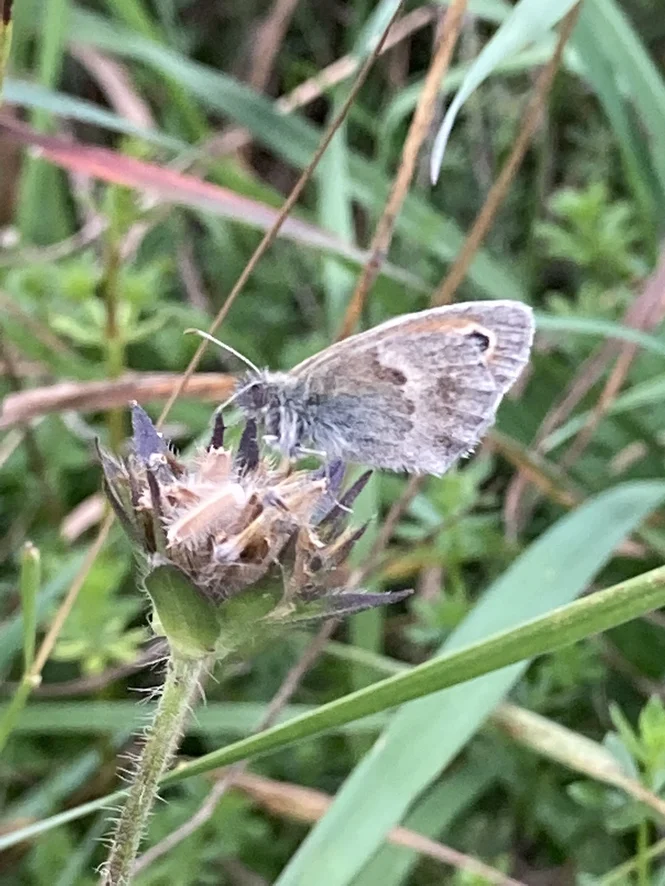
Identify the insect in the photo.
Coenonympha pamphilus
